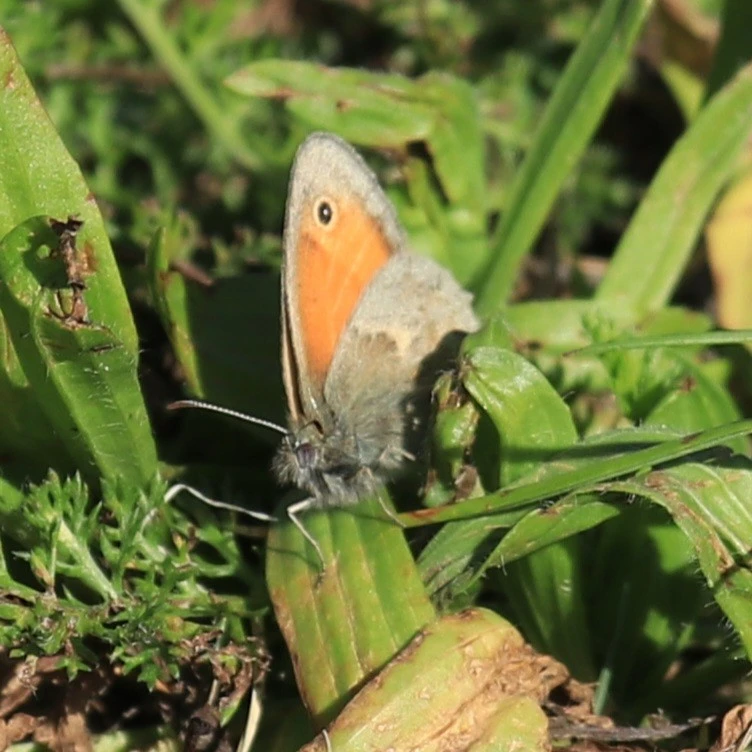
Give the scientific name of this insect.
Coenonympha pamphilus
